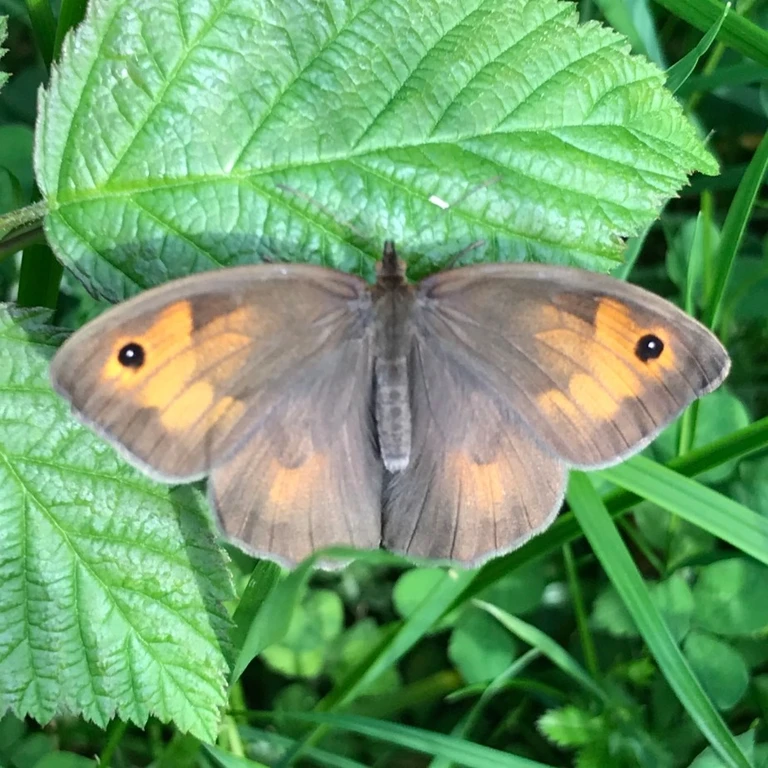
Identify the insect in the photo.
Maniola jurtina
